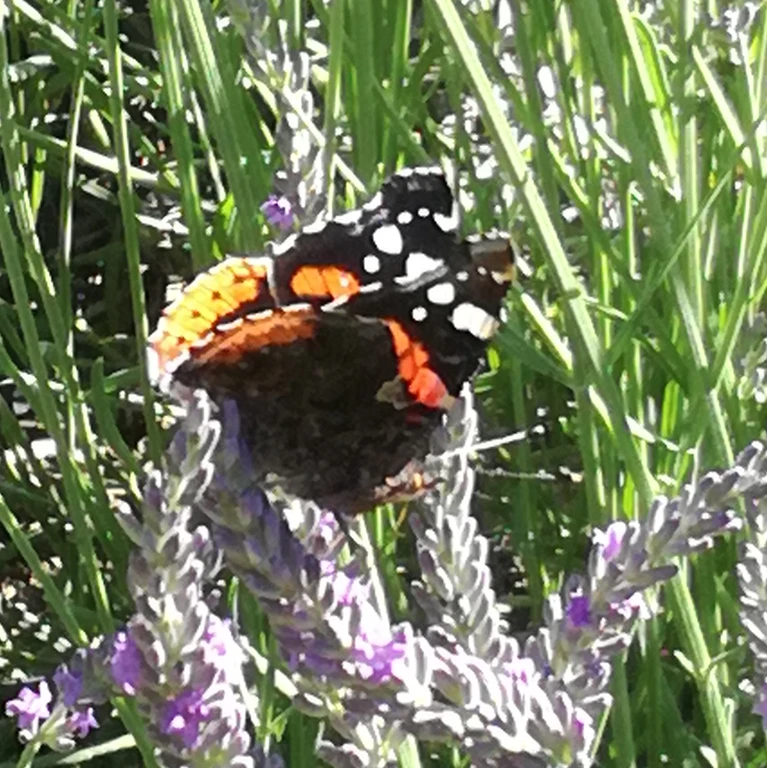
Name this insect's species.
Vanessa atalanta
